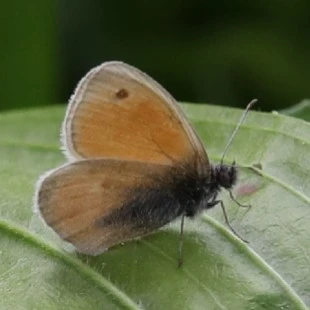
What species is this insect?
Coenonympha pamphilus
